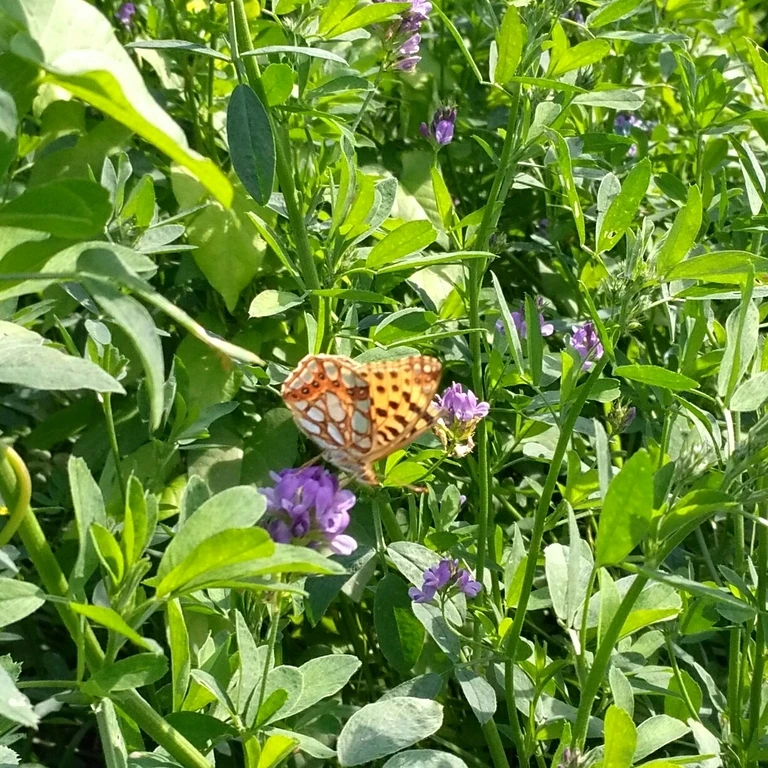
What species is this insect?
Issoria lathonia
